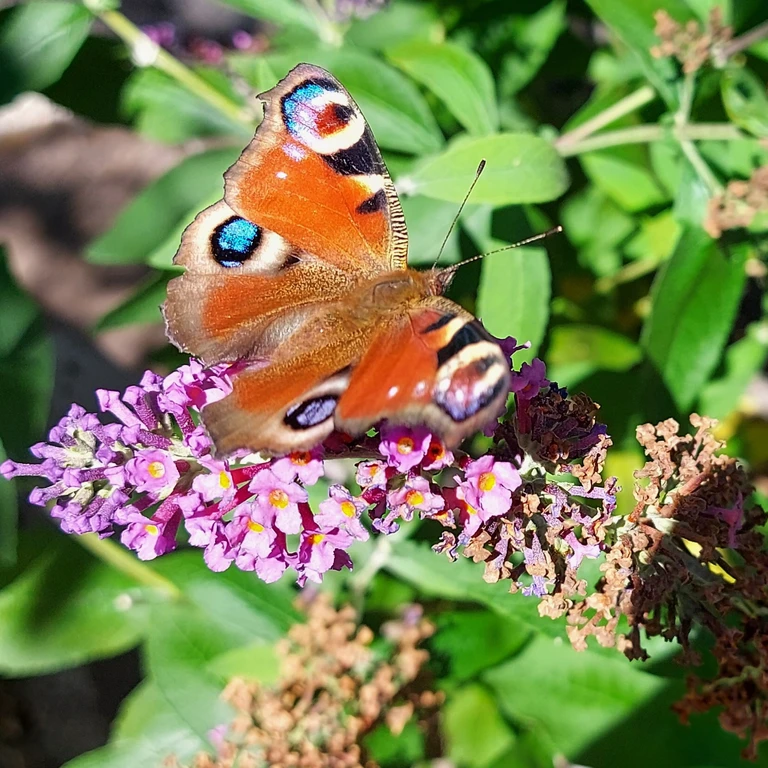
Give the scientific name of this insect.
Aglais io
